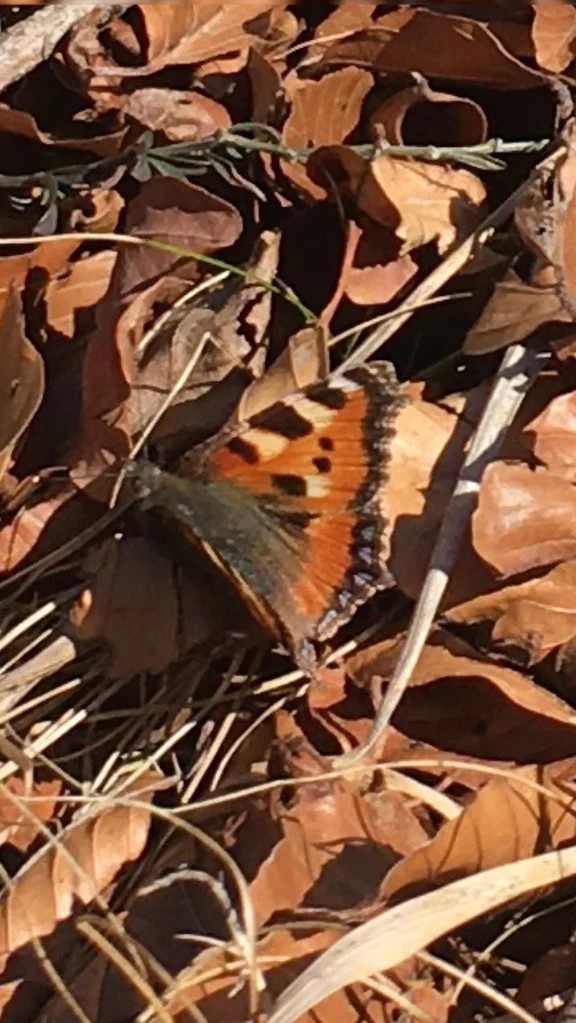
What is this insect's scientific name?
Aglais urticae
